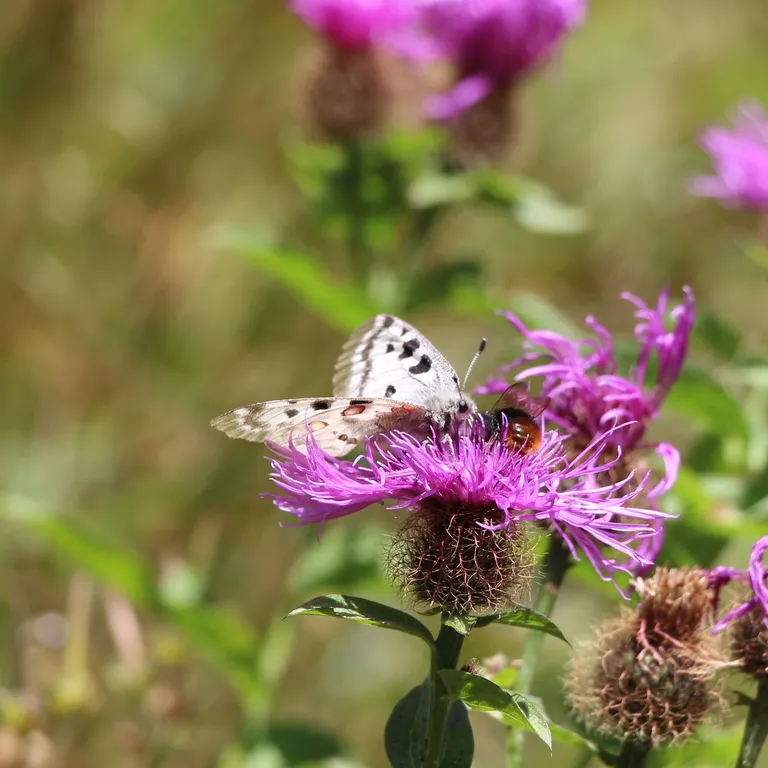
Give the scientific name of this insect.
Parnassius apollo
